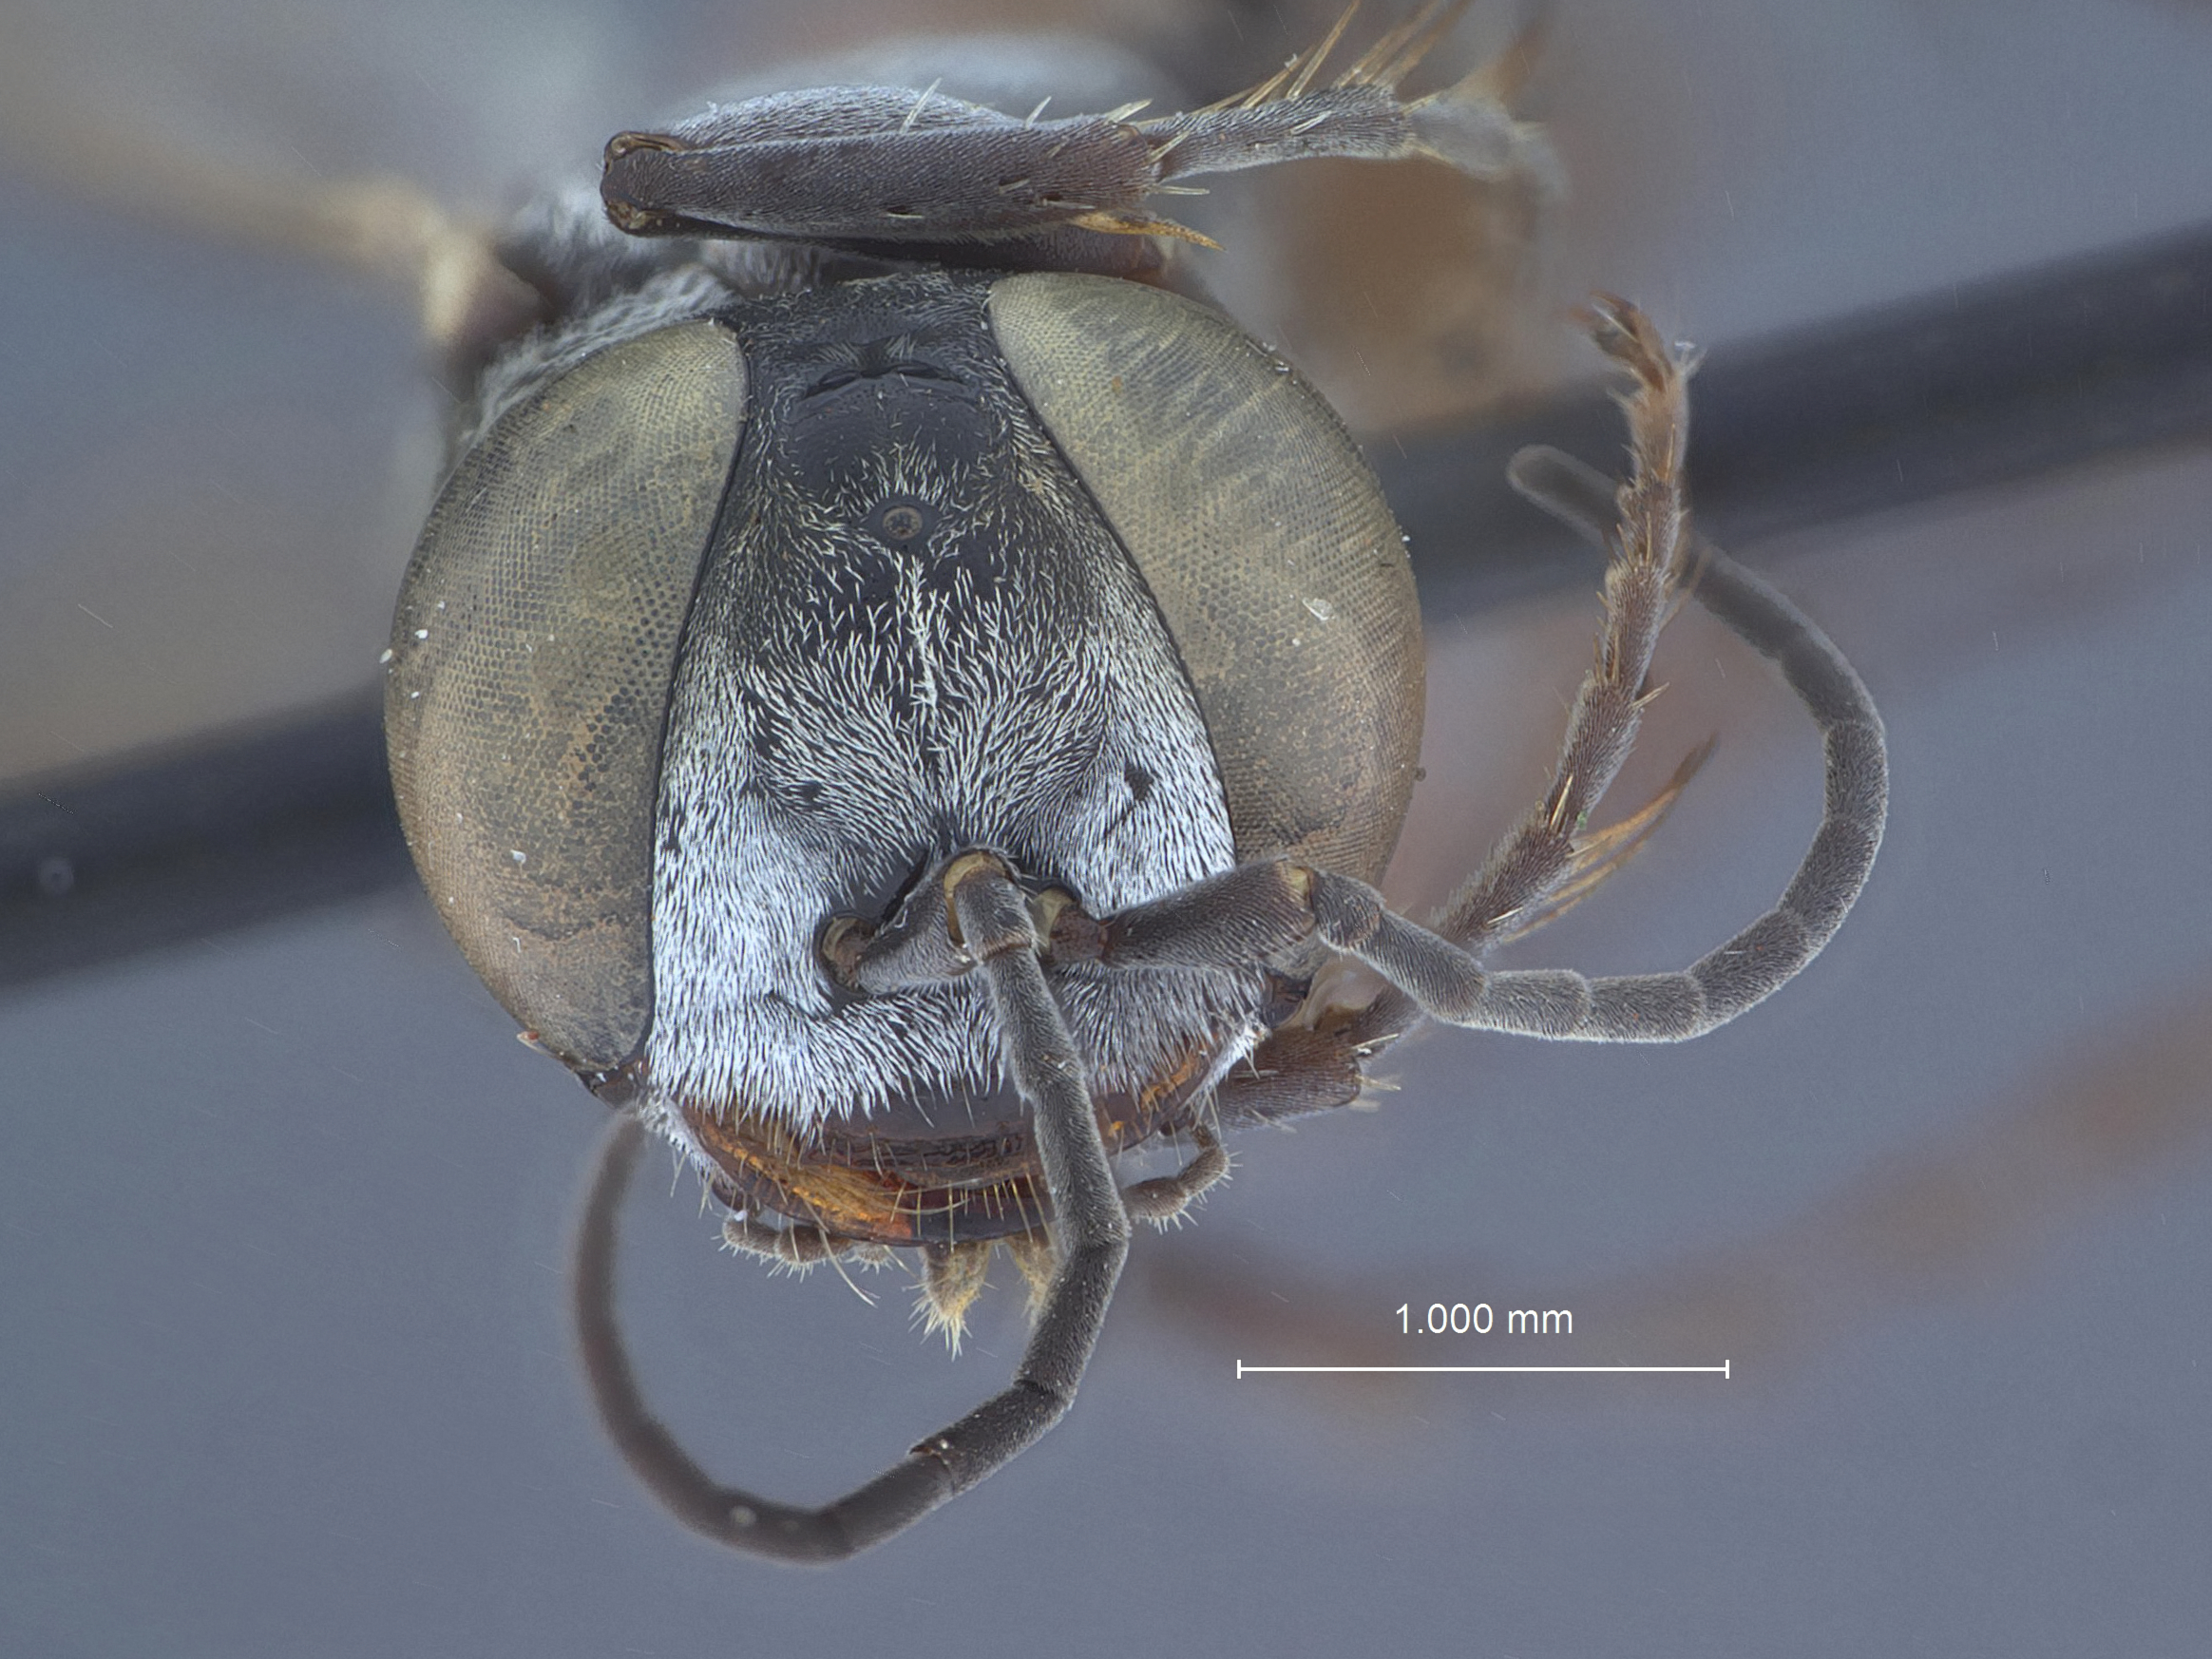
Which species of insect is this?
Tachysphex boharti
